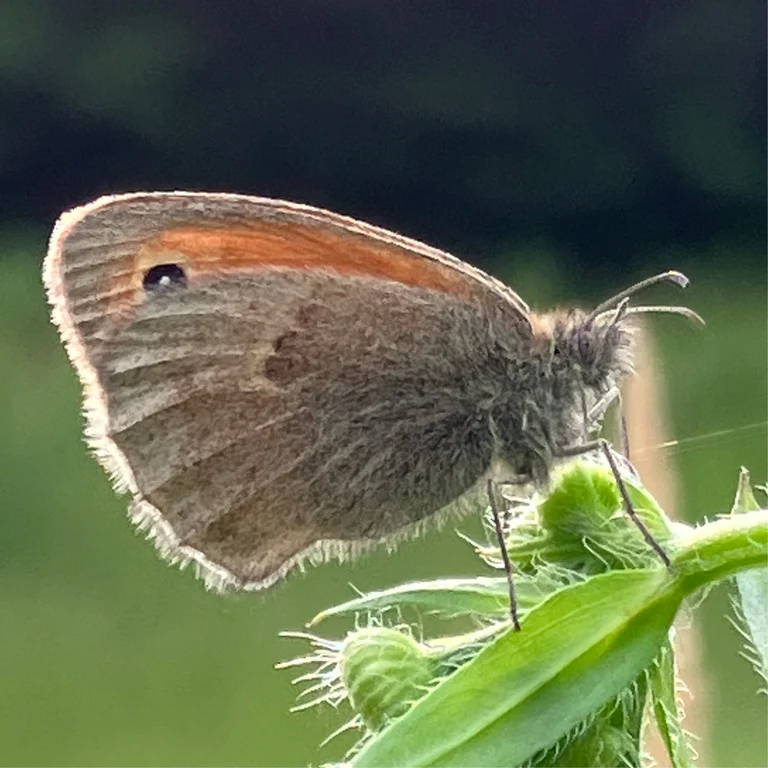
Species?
Coenonympha pamphilus
